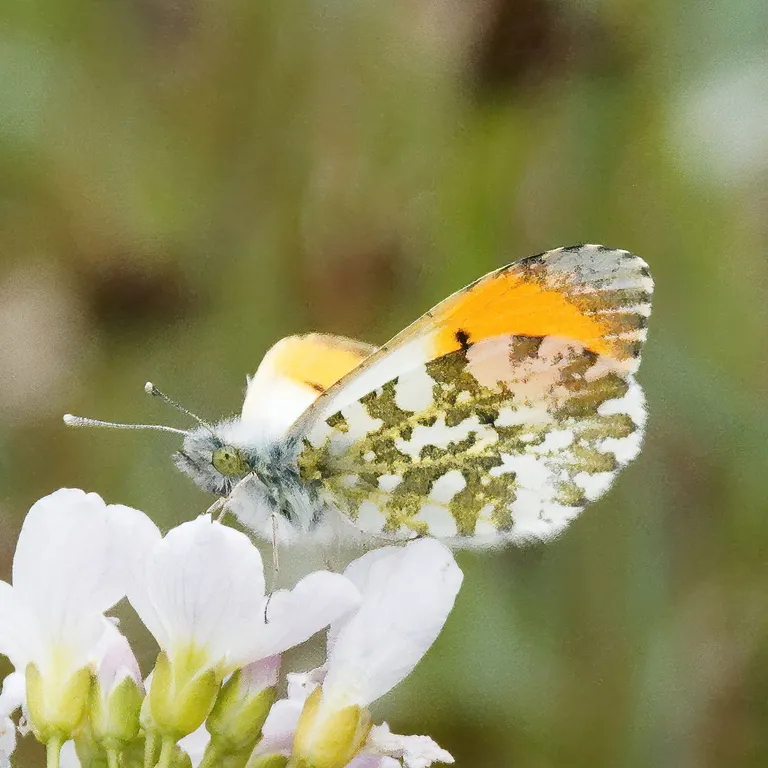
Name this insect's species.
Anthocharis cardamines
